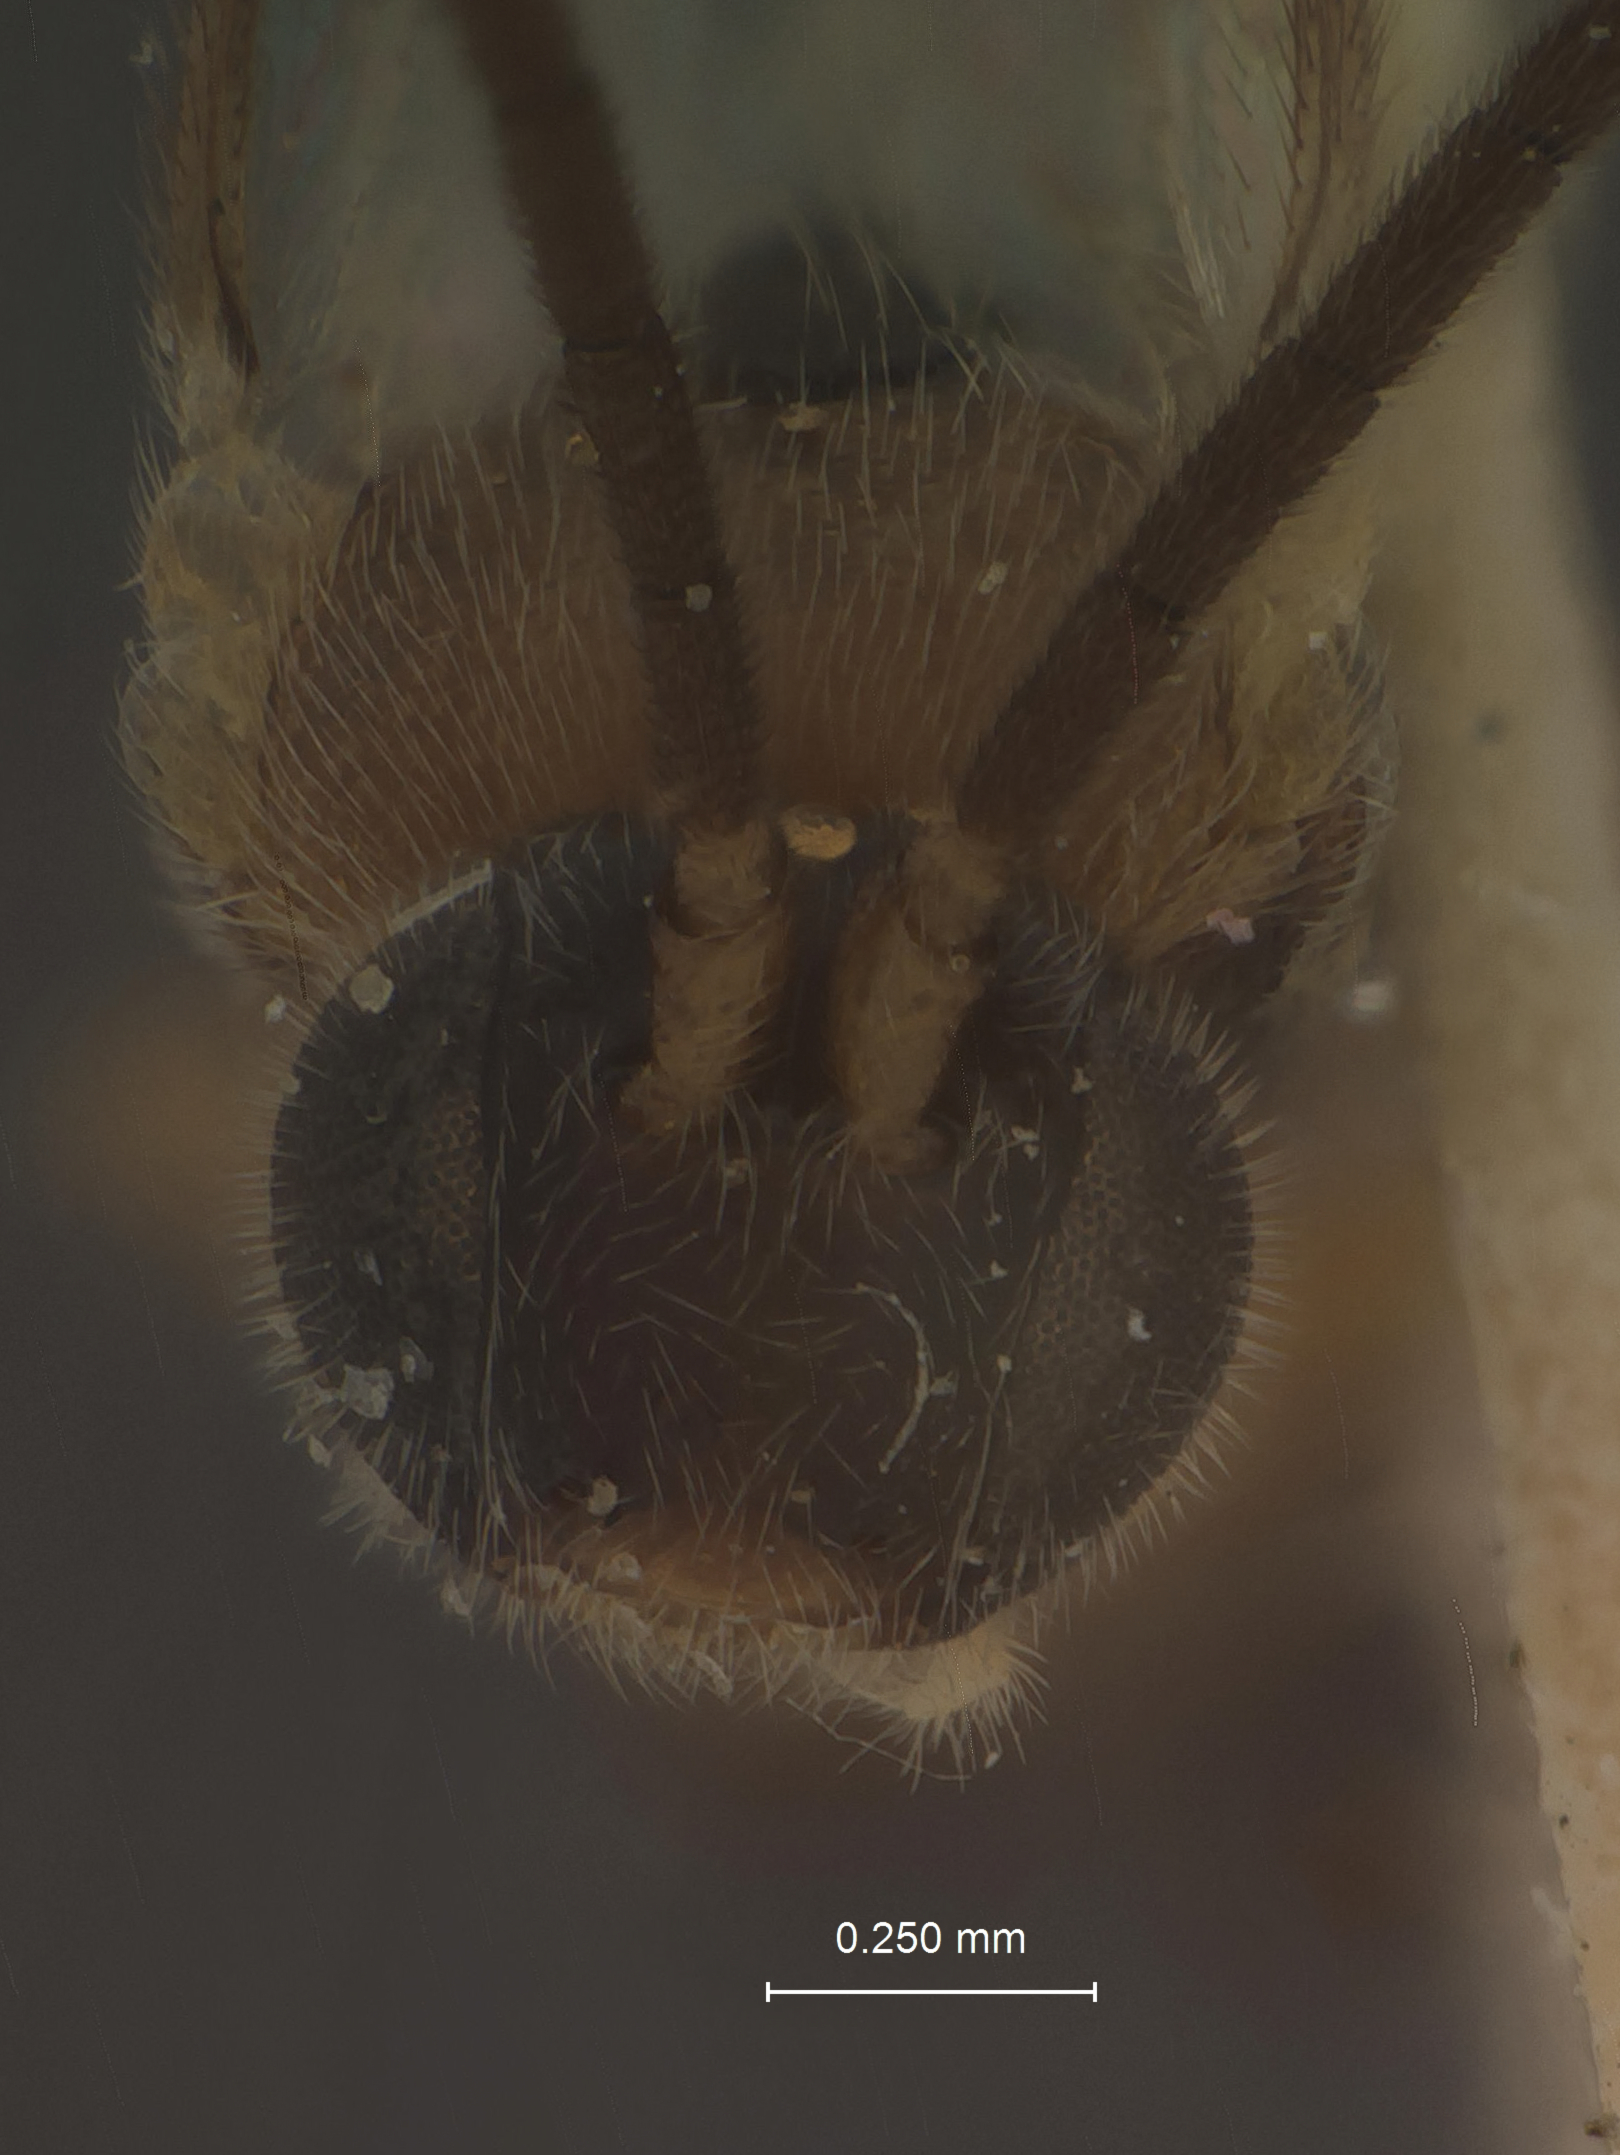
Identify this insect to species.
Microgaster diaphaniae
